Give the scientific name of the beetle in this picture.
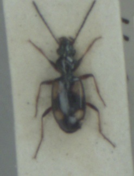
Bembidion illigeri
